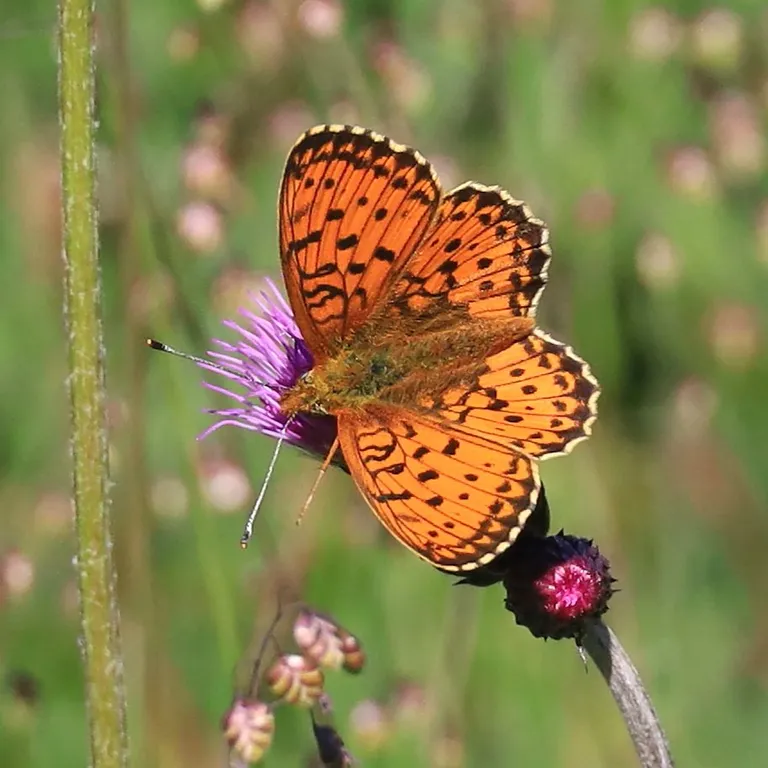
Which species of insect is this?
Brenthis ino
